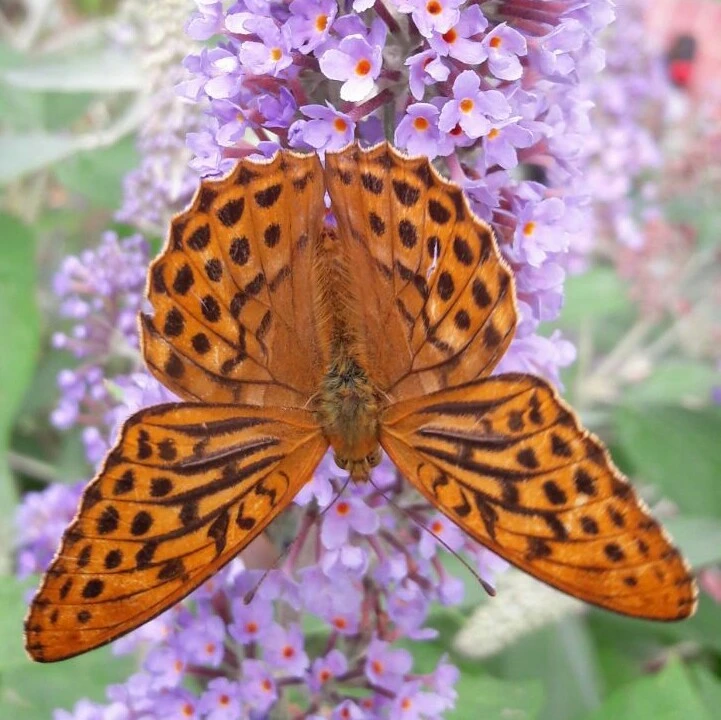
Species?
Argynnis paphia
